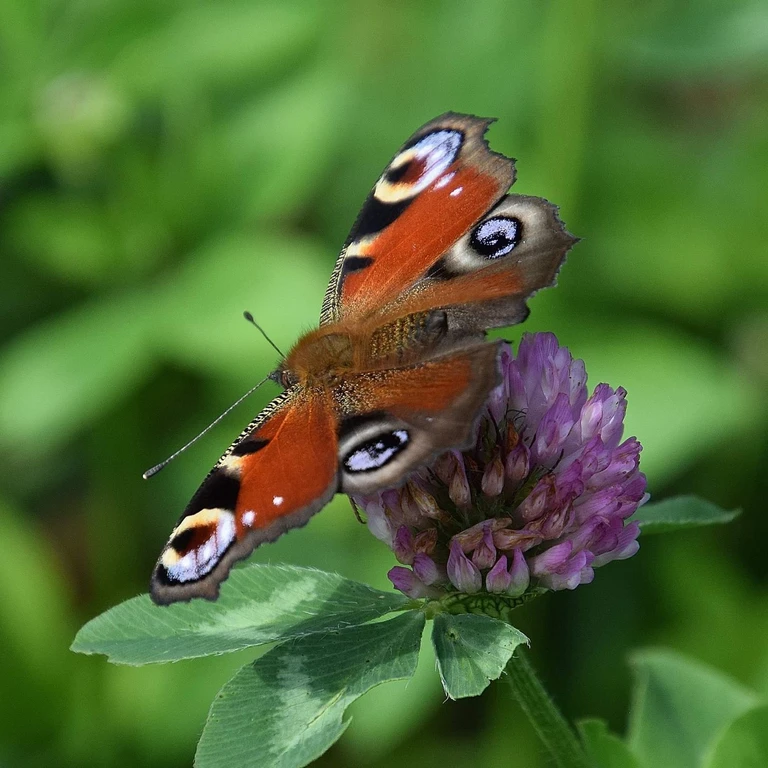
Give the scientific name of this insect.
Aglais io
